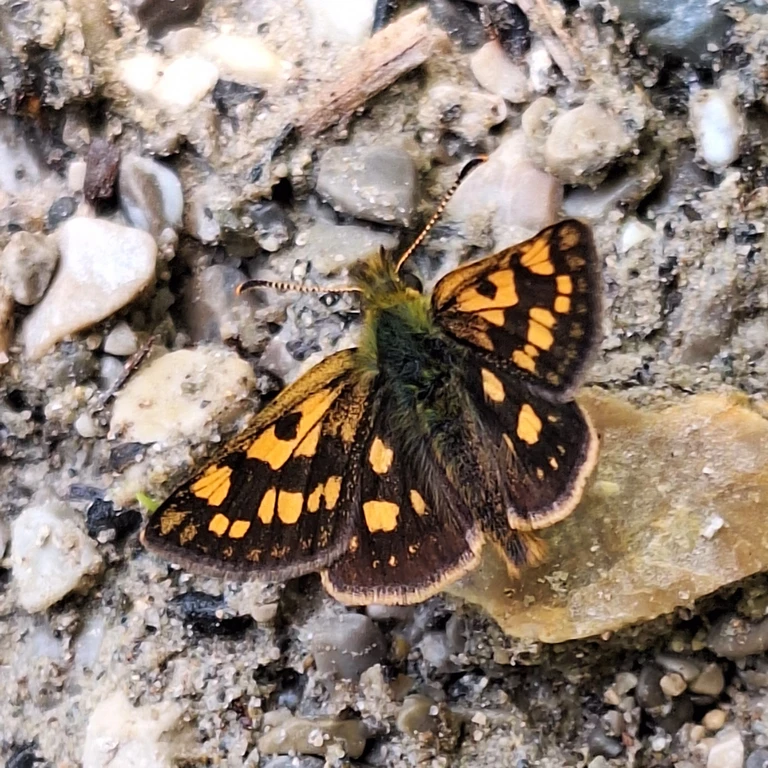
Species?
Carterocephalus palaemon
